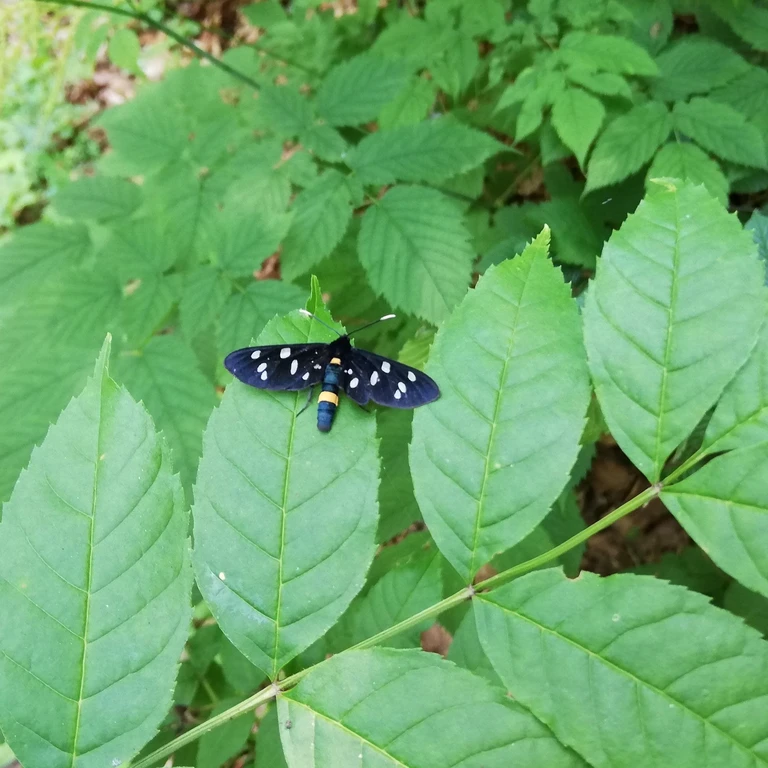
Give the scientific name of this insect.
Amata phegea
